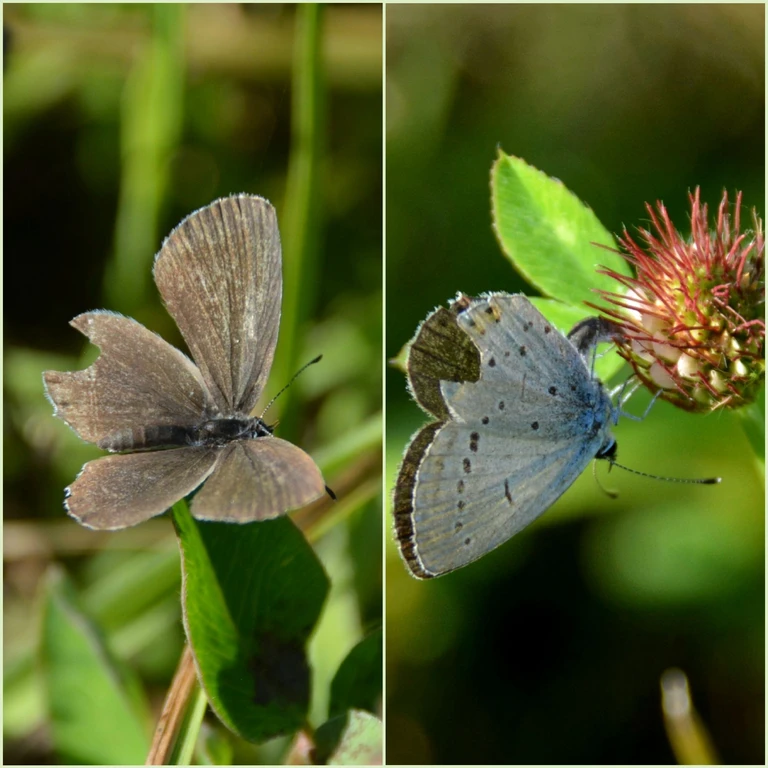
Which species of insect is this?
Cupido argiades (also Elkalyce argiades)
